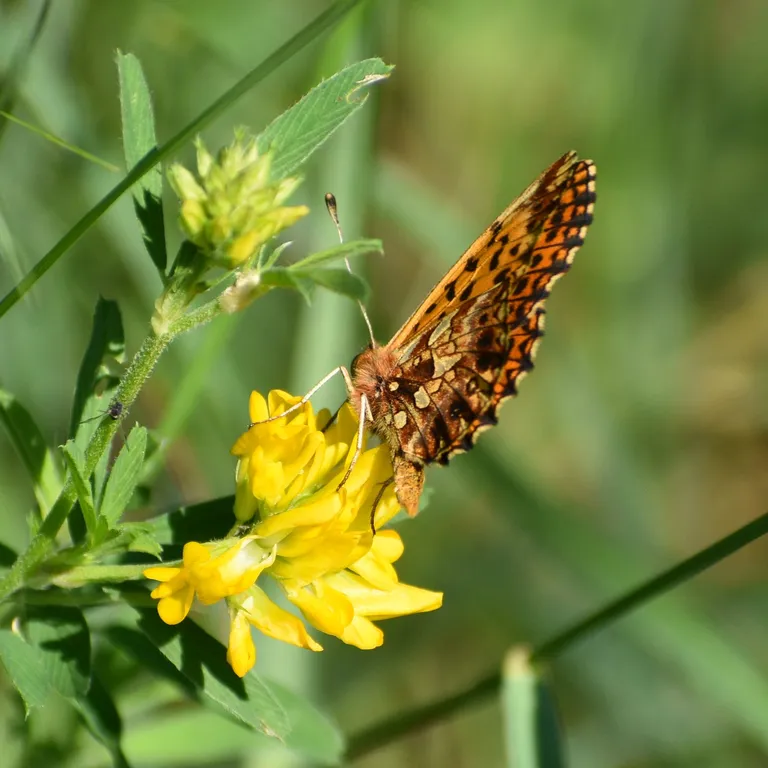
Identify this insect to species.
Boloria dia
